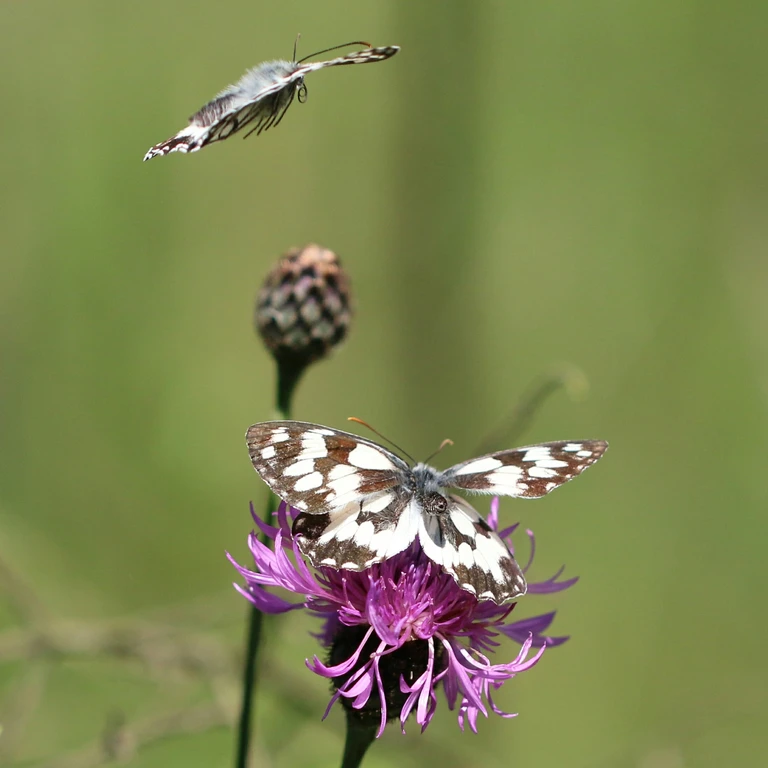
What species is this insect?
Melanargia galathea
